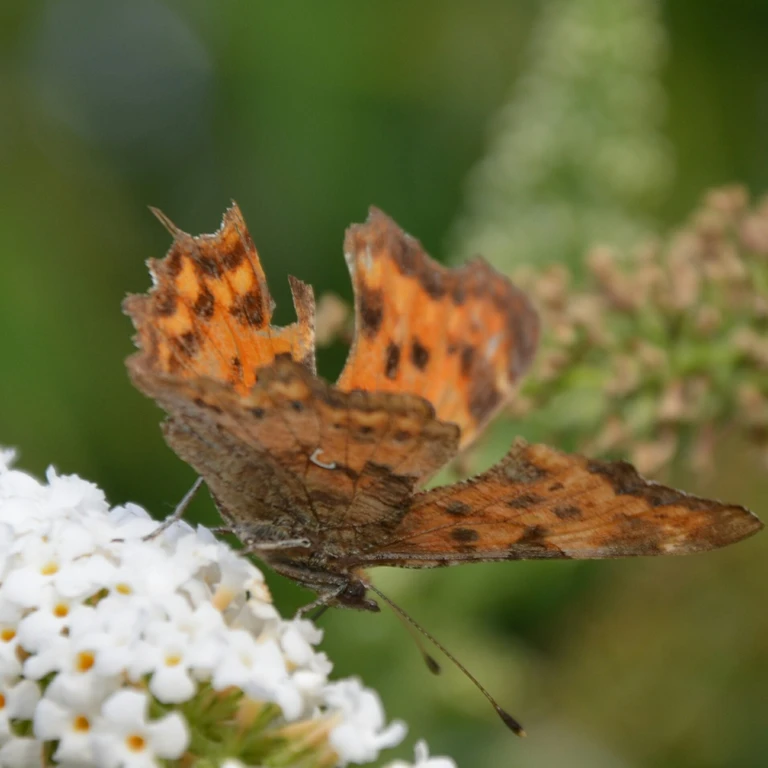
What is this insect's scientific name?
Polygonia c-album
